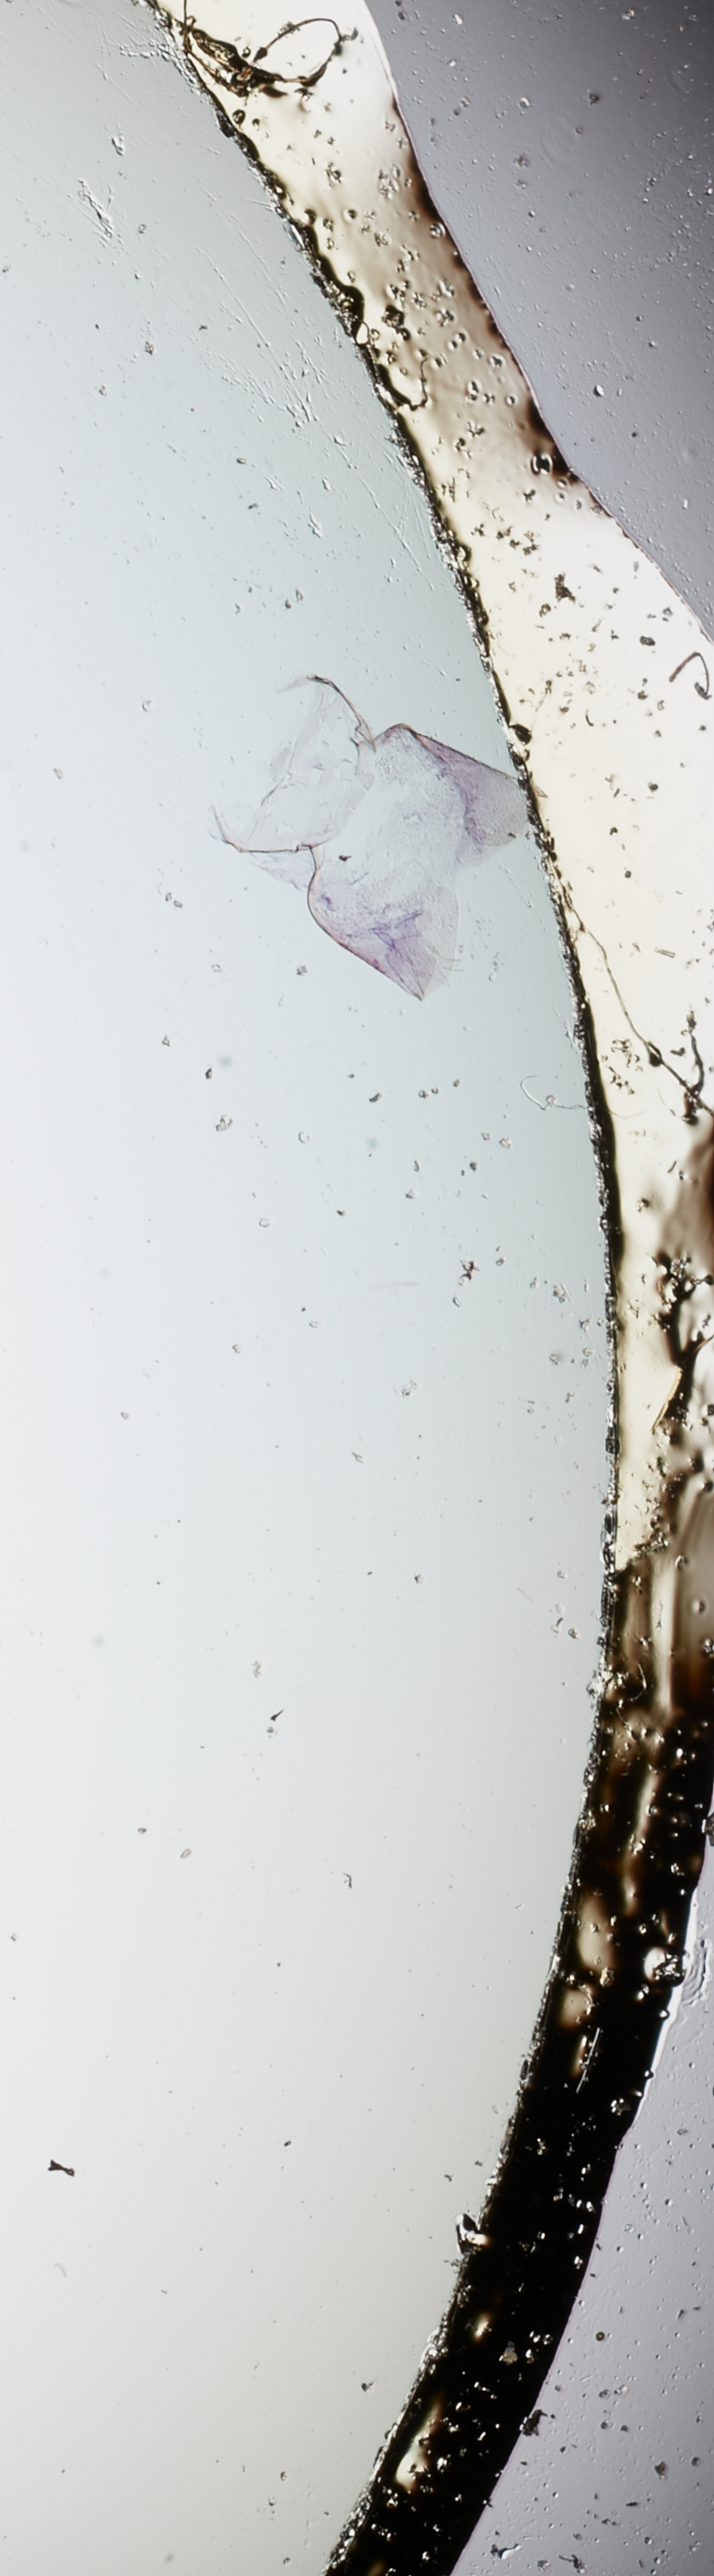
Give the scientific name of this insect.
Onnuria tenuiella
